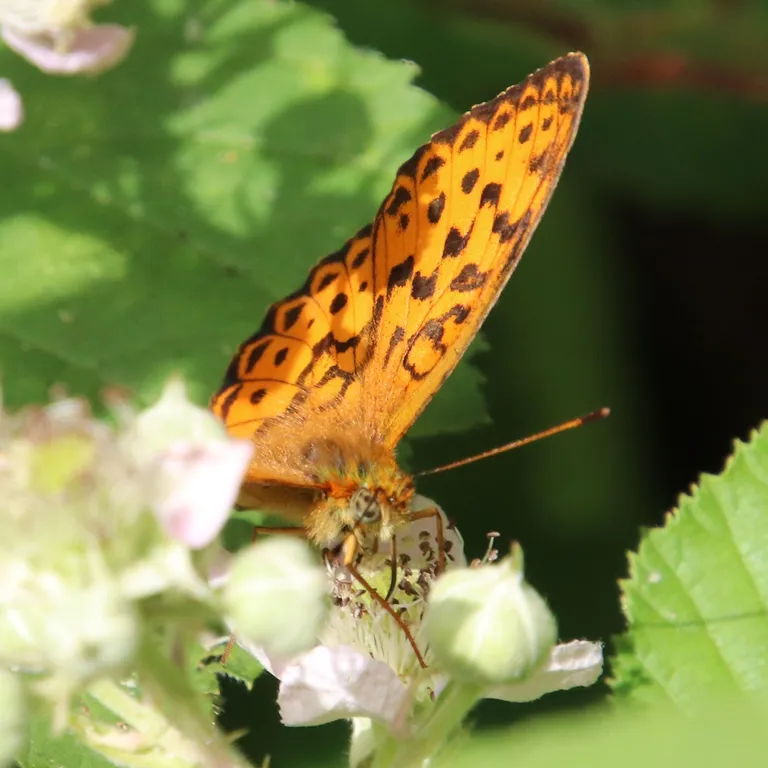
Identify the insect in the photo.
Brenthis daphne
